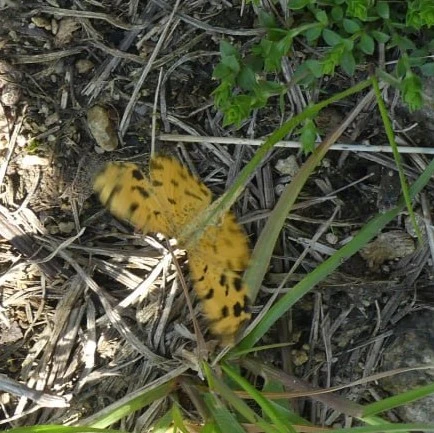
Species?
Pseudopanthera macularia
